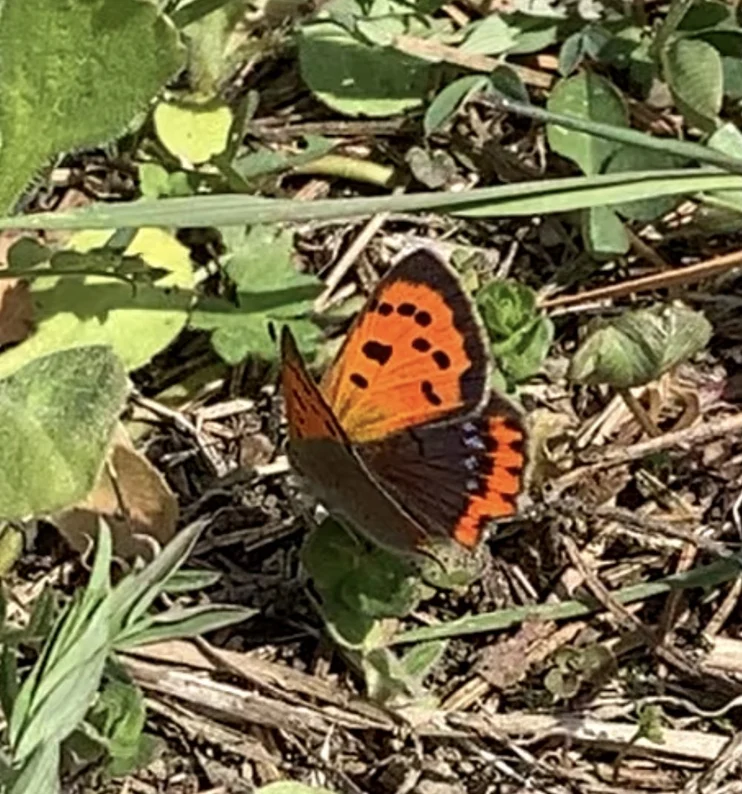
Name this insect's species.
Lycaena phlaeas
